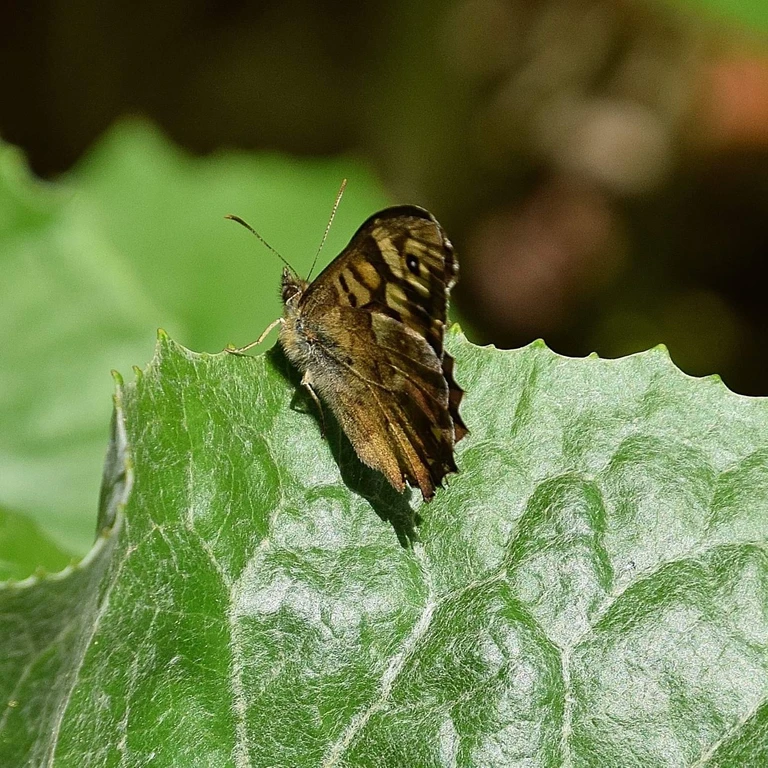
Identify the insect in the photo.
Pararge aegeria
